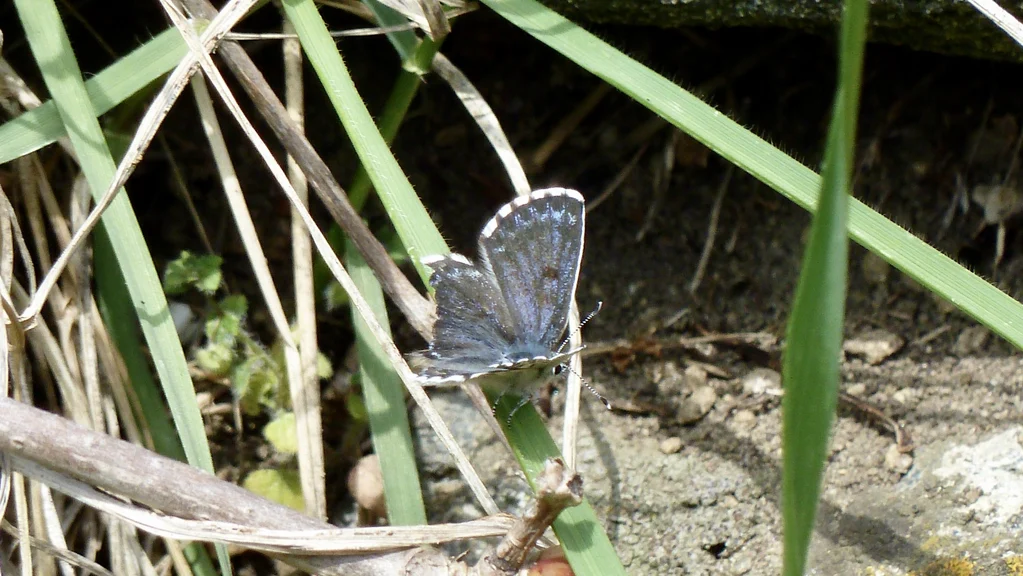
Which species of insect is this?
Scolitantides orion
